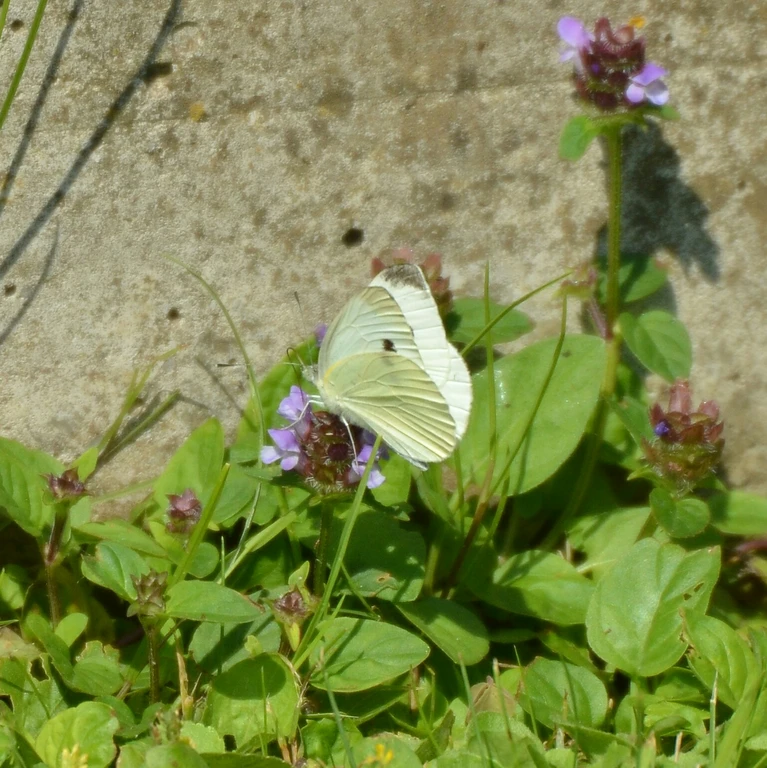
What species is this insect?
Pieris rapae
